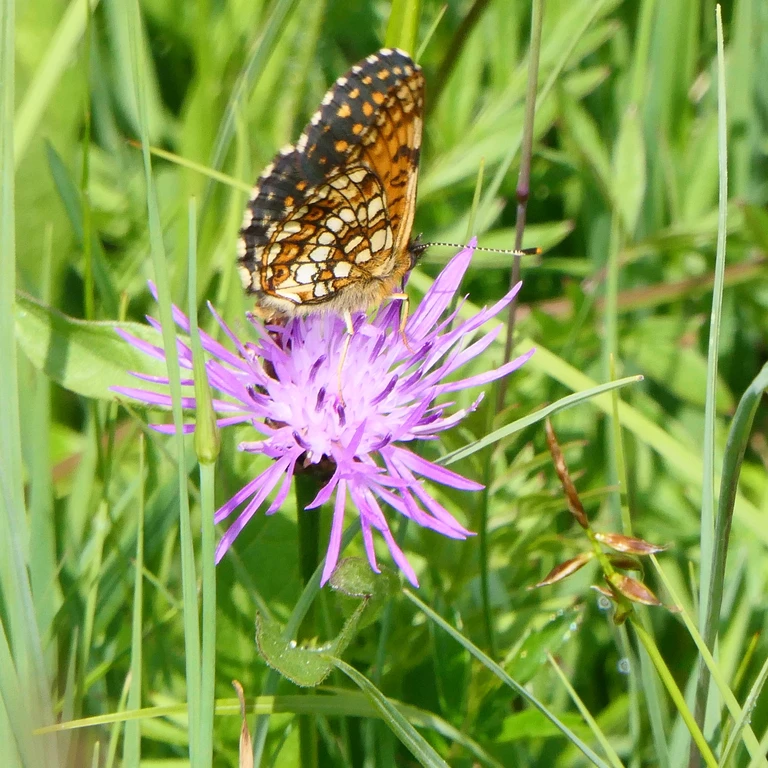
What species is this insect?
Melitaea diamina
